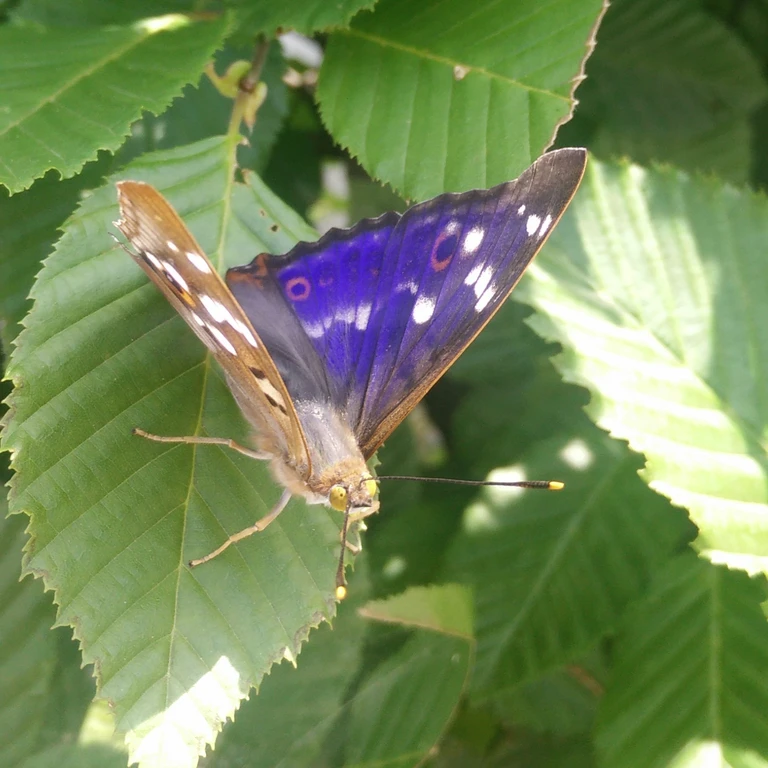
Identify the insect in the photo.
Apatura ilia
